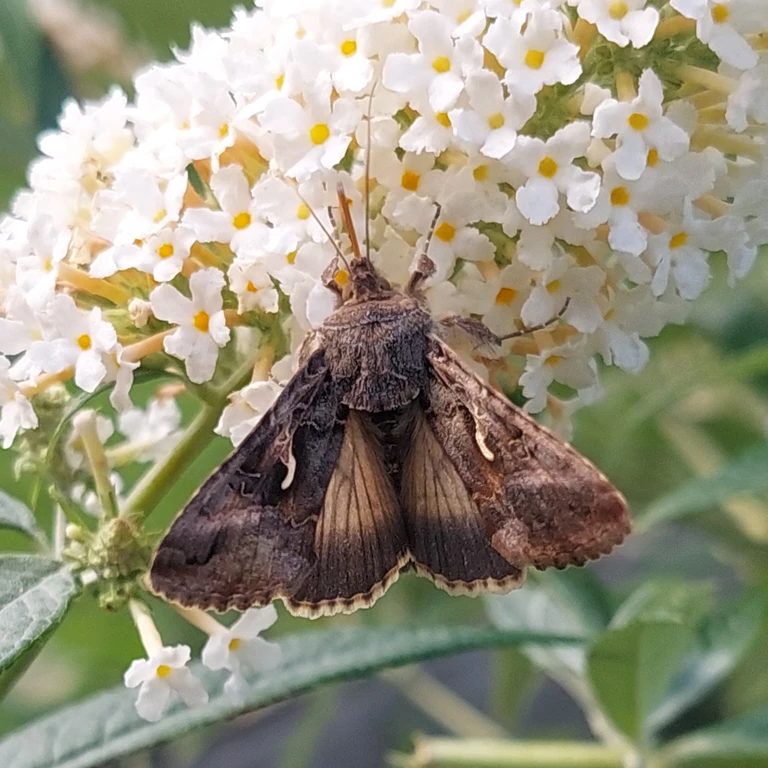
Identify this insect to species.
Autographa gamma
